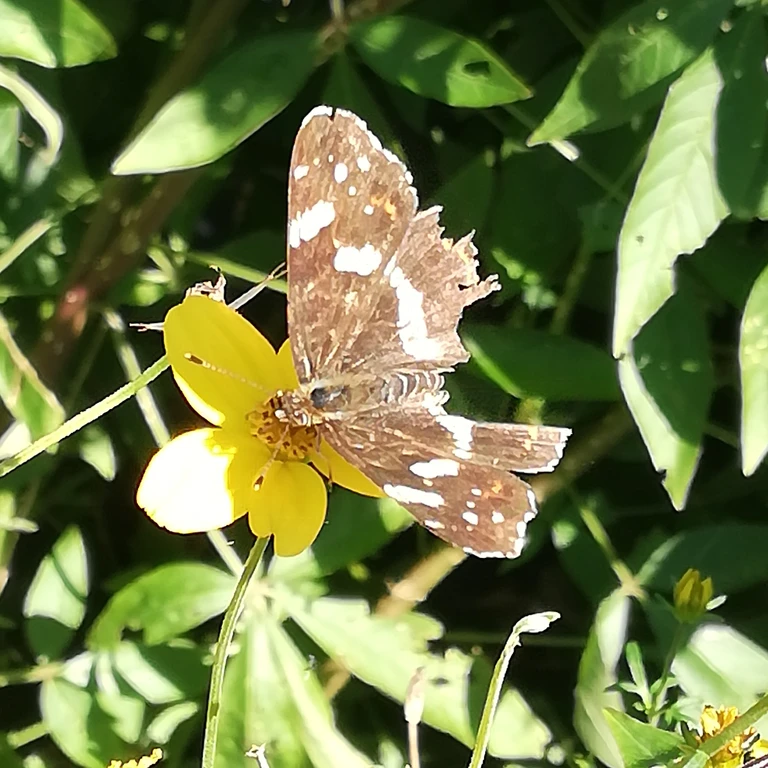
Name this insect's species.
Araschnia levana
